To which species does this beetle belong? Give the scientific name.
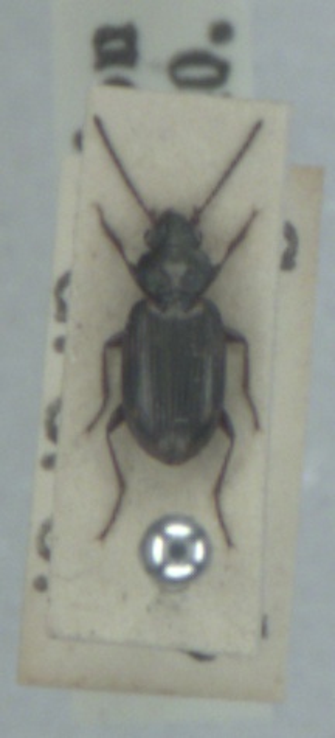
Bembidion varium
